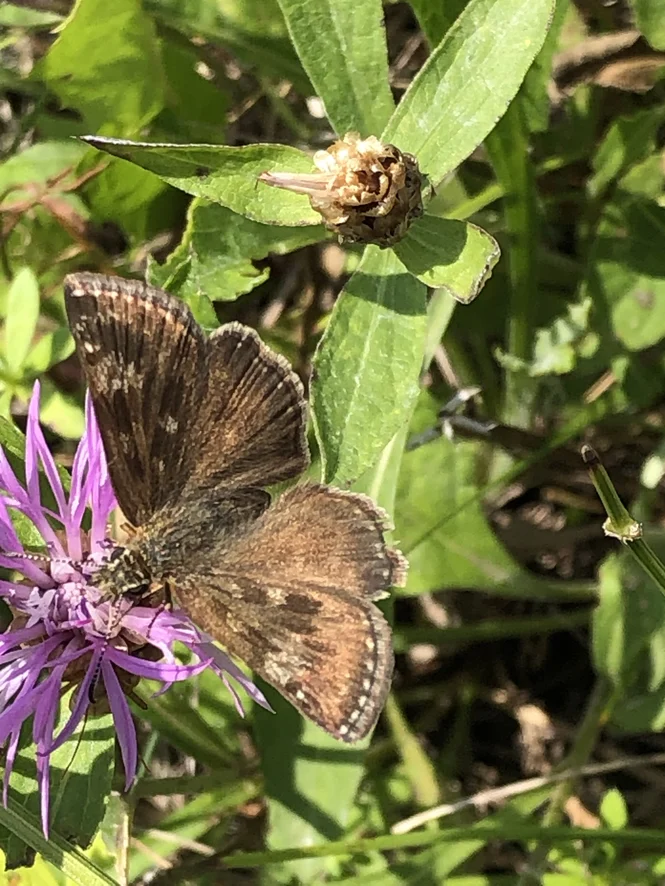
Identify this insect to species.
Erynnis tages
